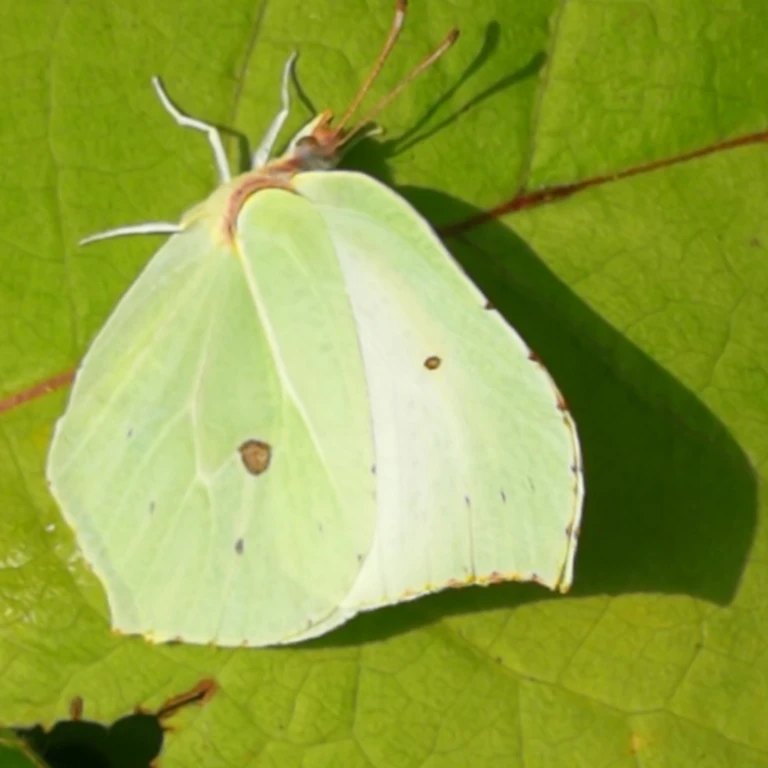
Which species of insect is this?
Gonepteryx rhamni
